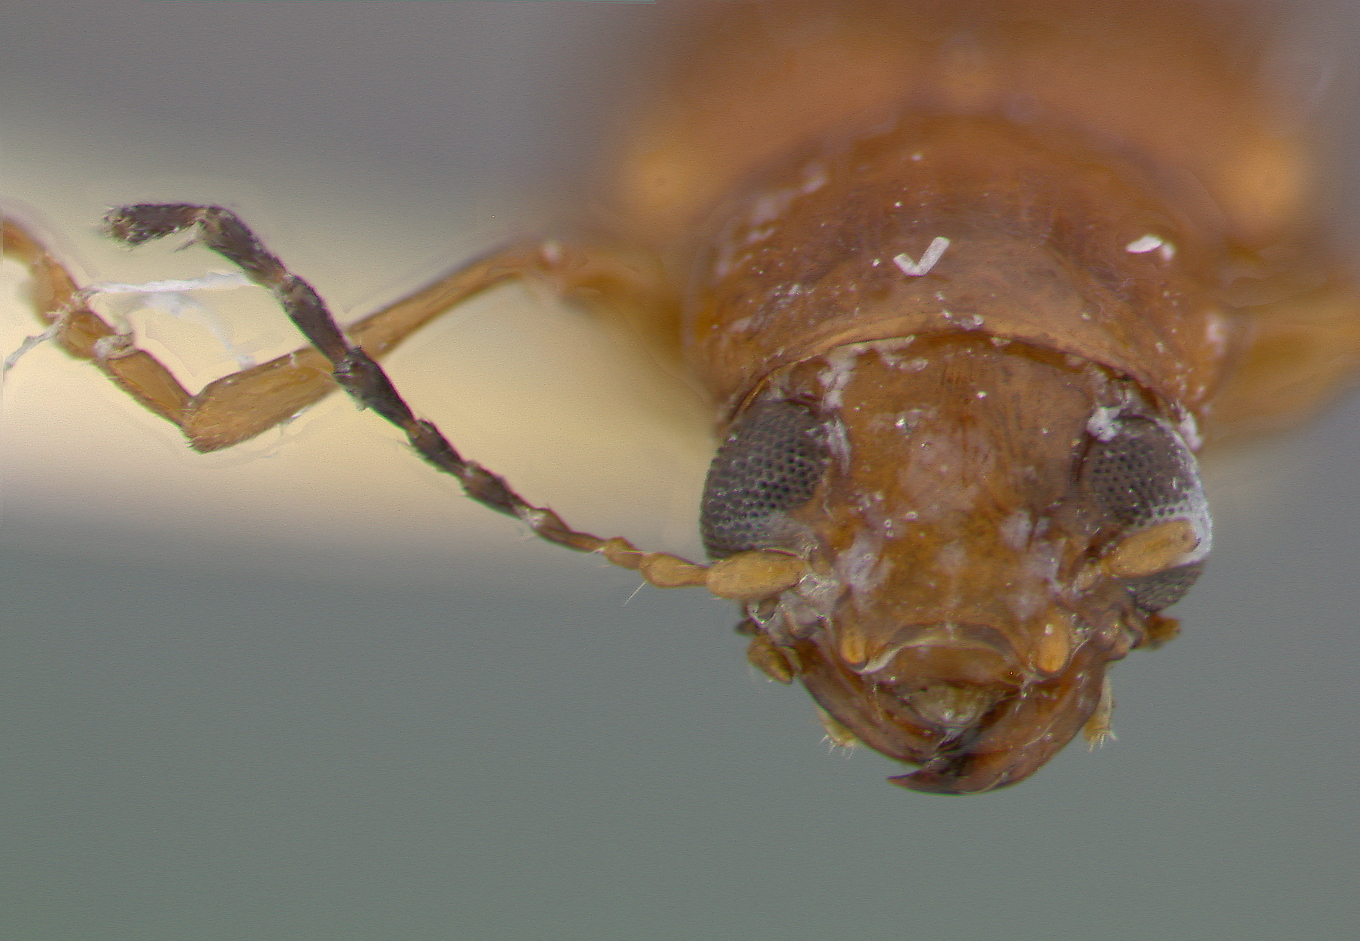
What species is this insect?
Metachroma cornutum
